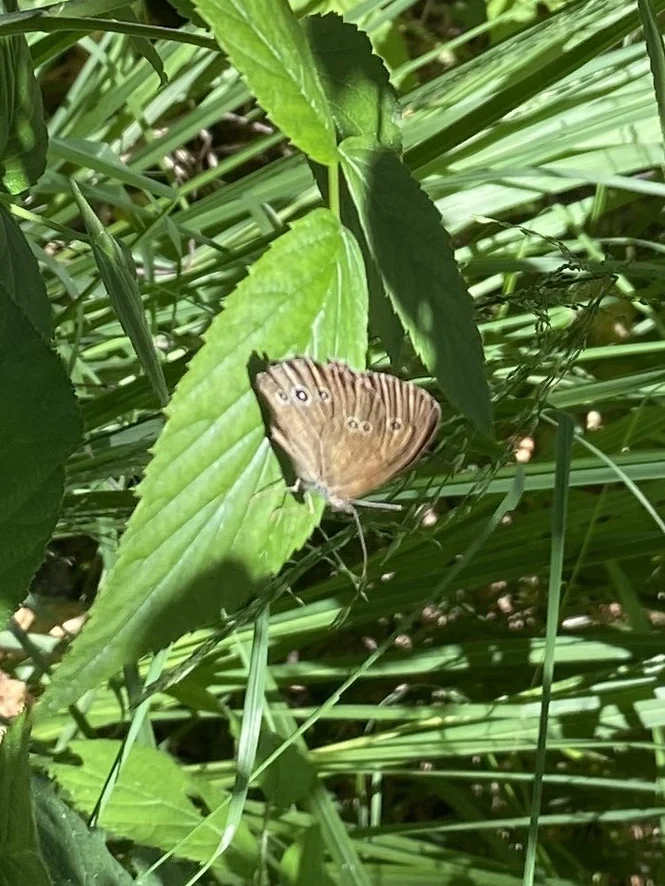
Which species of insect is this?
Aphantopus hyperantus
